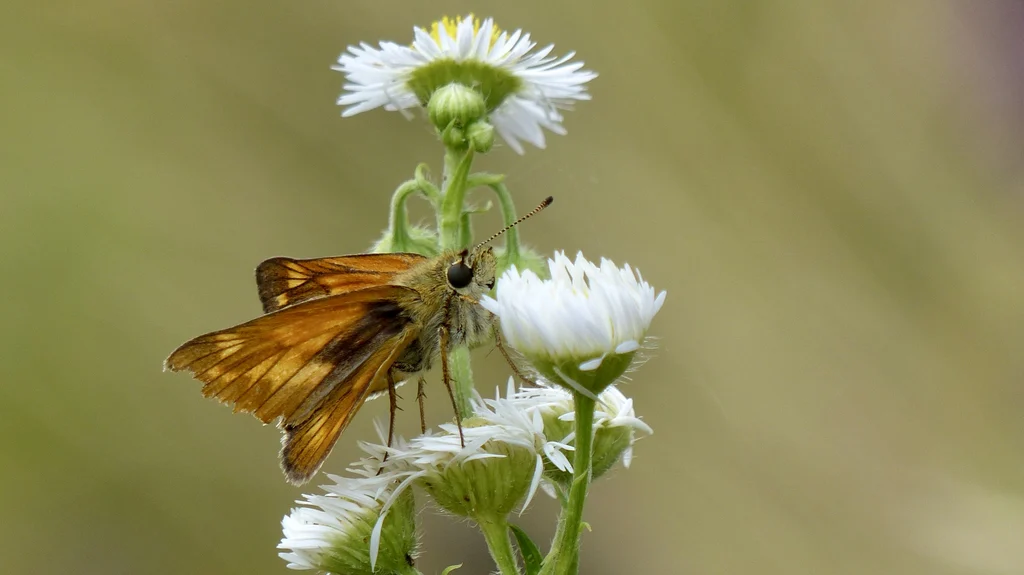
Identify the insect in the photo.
Ochlodes sylvanus (also Ochlodes venata)
